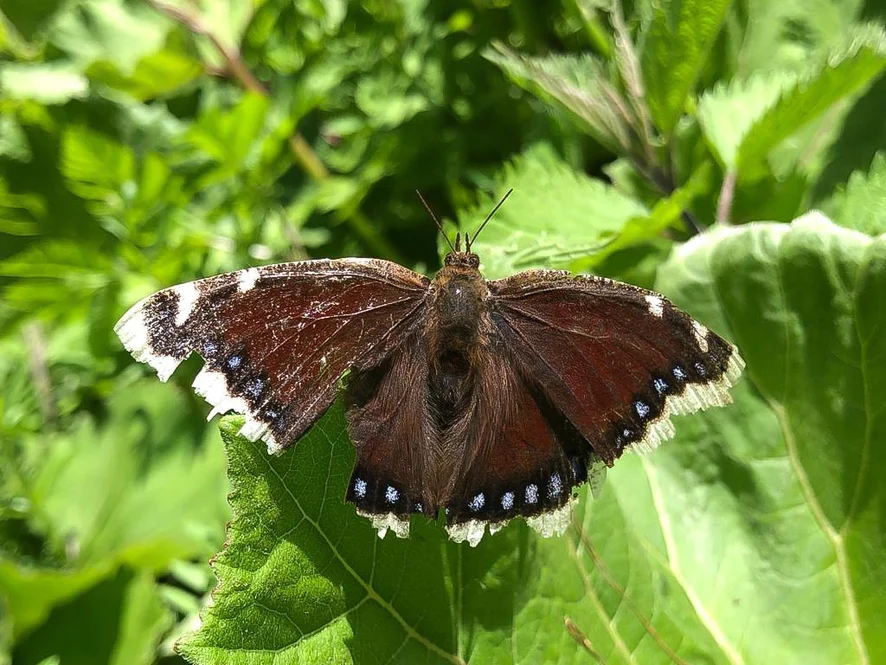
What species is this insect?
Nymphalis antiopa
